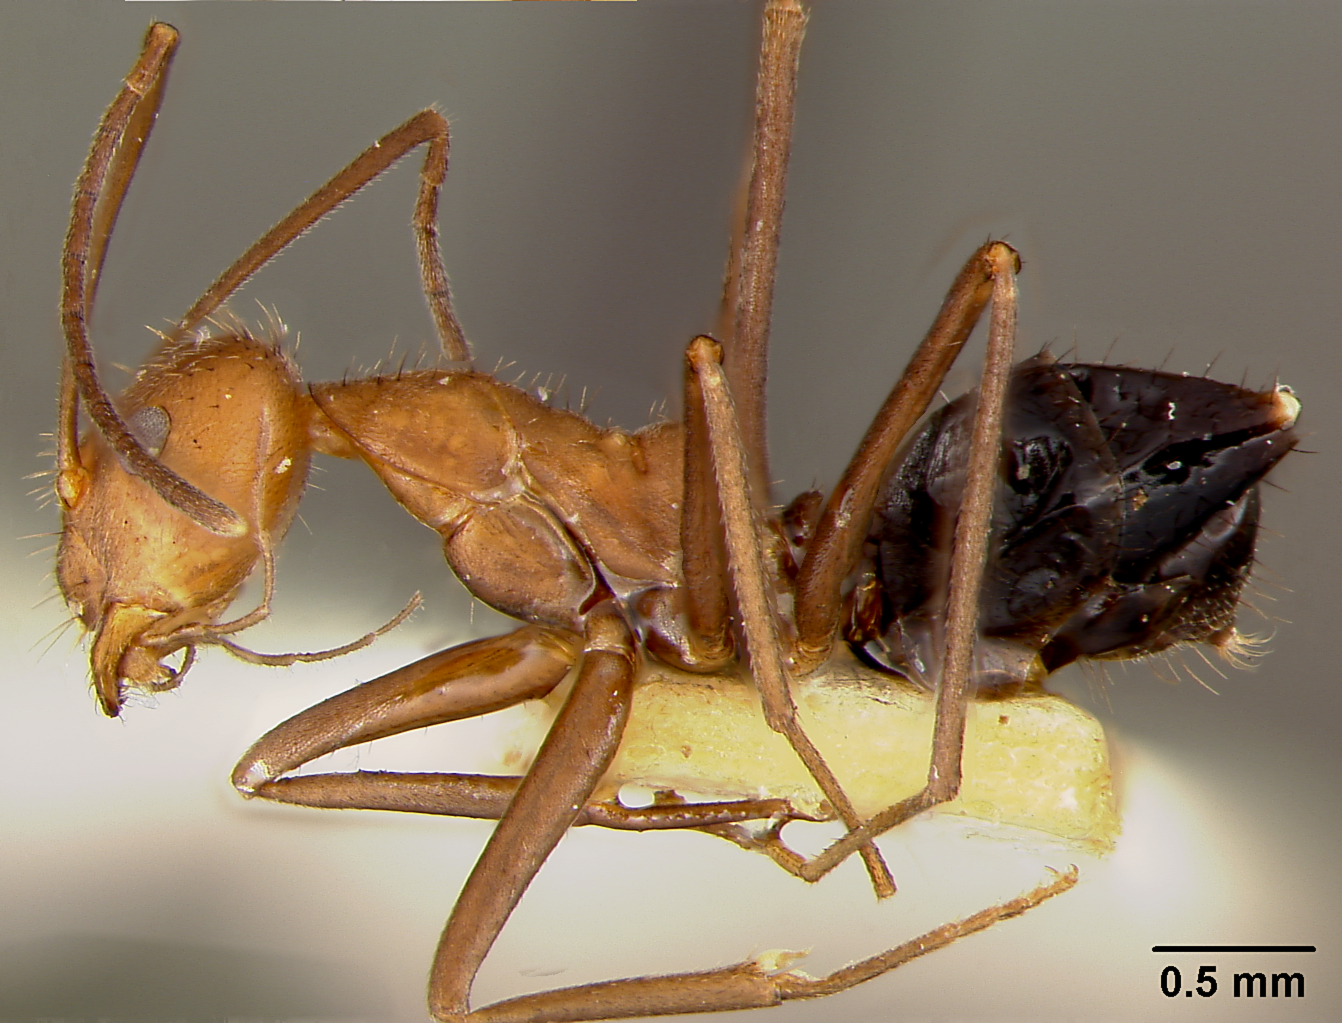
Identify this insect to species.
Prenolepis gibberosa
